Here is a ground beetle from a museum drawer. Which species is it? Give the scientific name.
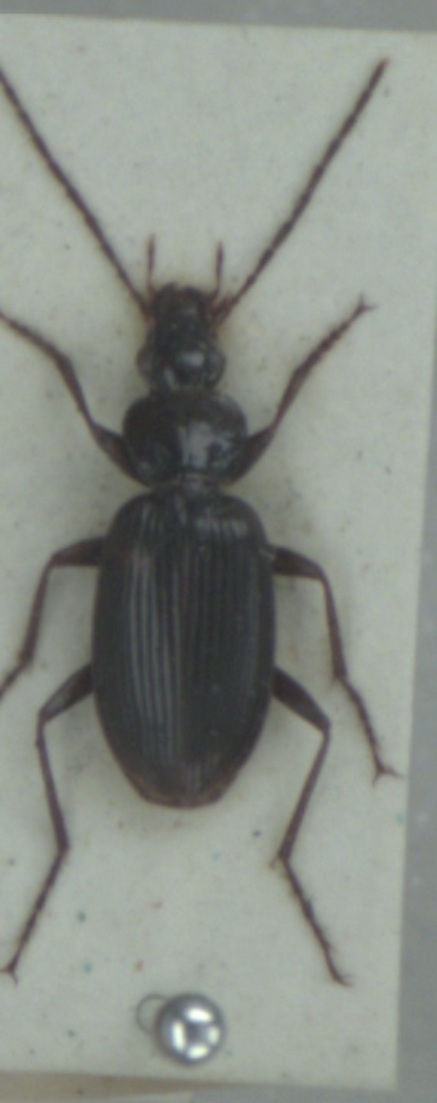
Platynus livens
